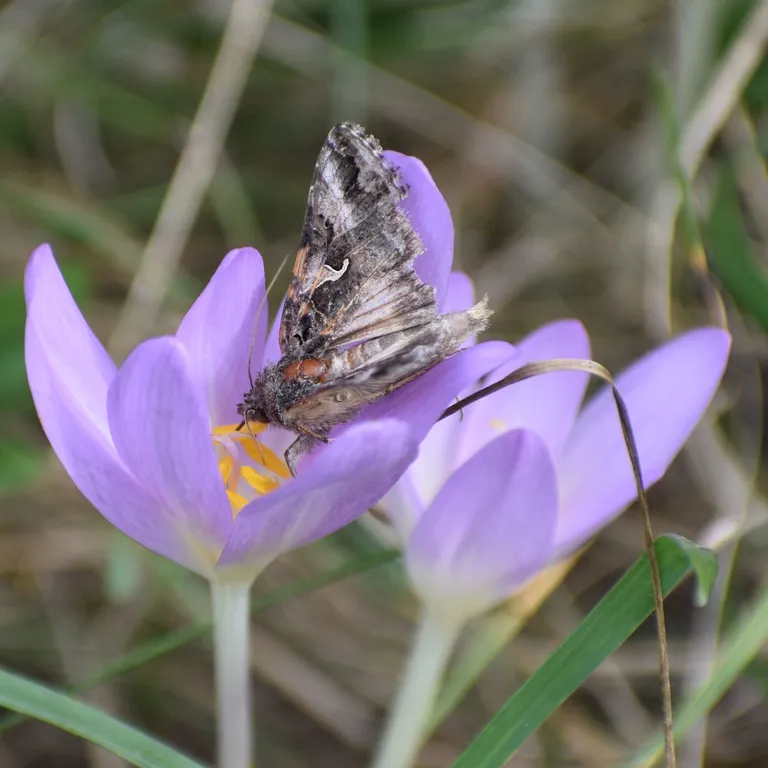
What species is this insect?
Autographa gamma
